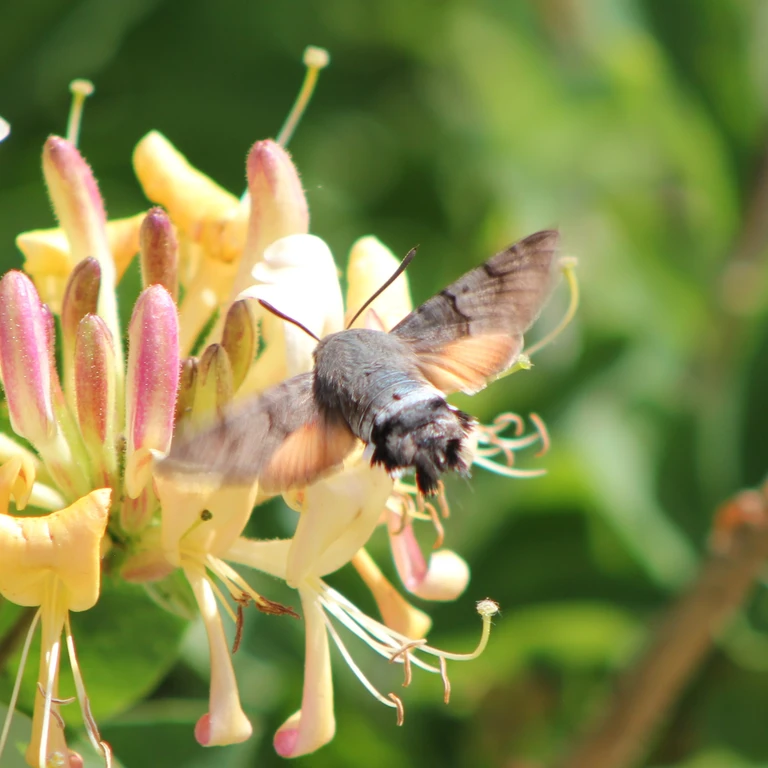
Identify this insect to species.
Macroglossum stellatarum
